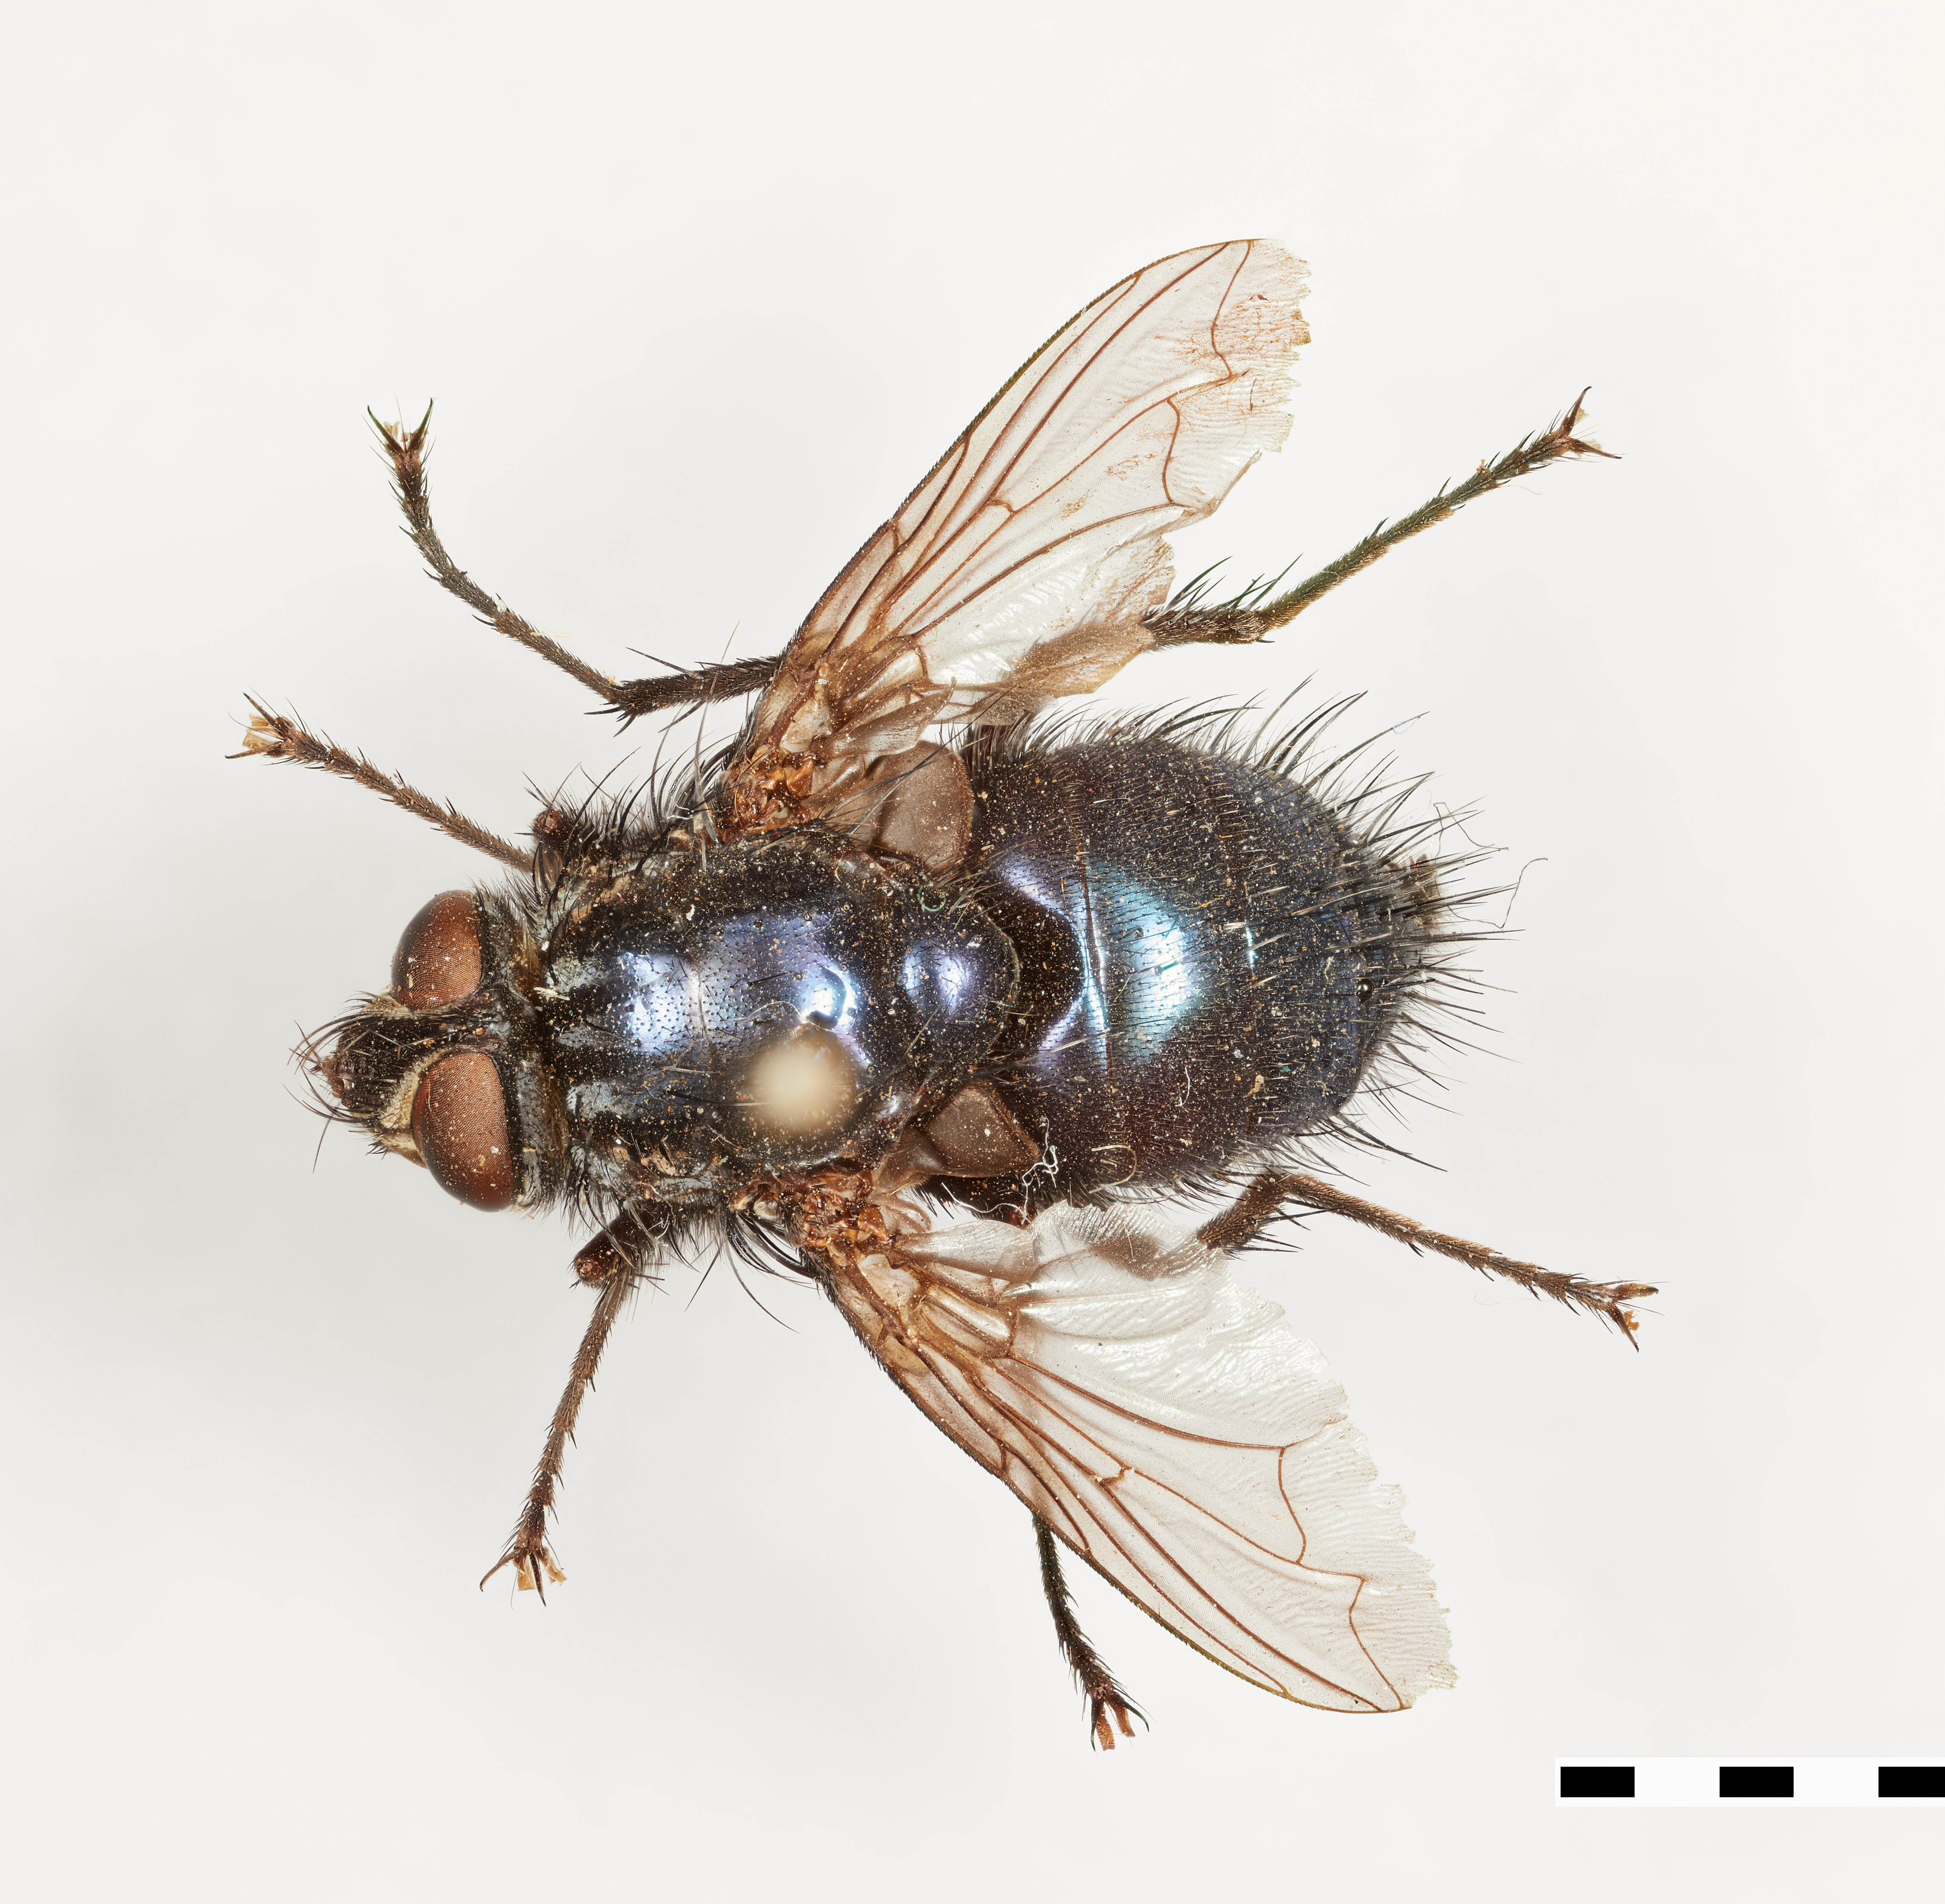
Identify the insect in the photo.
Psecacera virens
